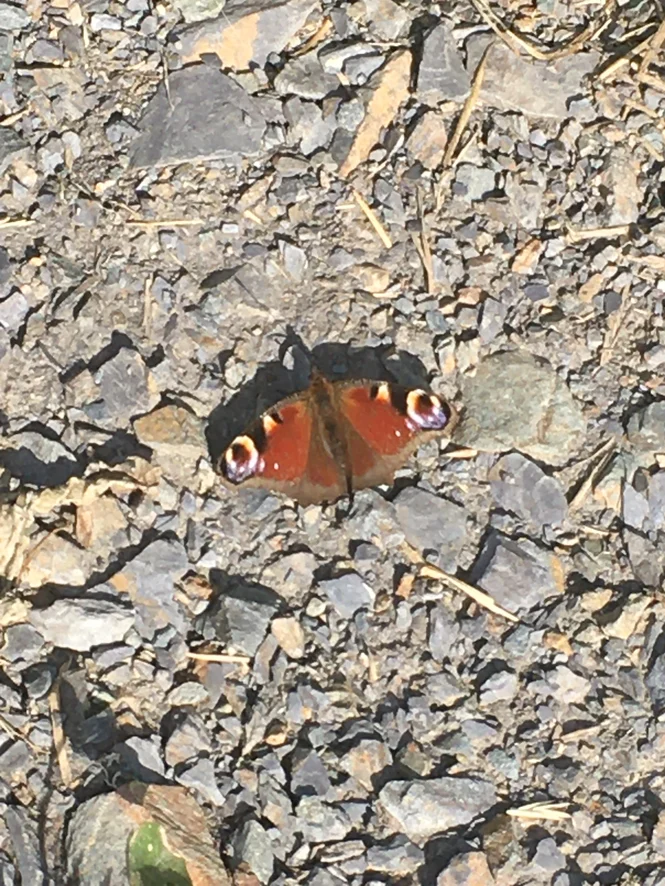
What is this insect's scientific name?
Aglais io
